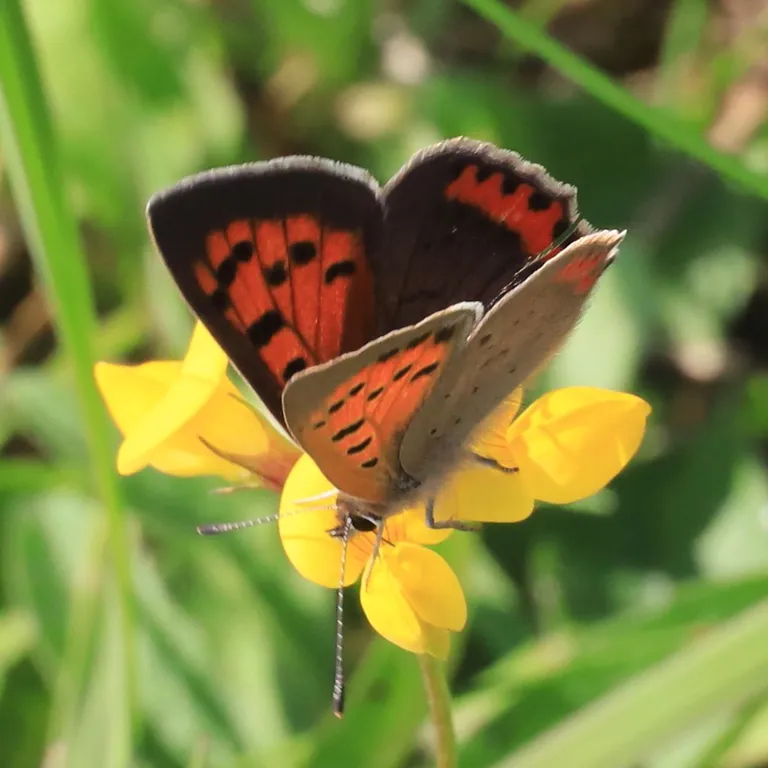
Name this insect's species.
Lycaena phlaeas
